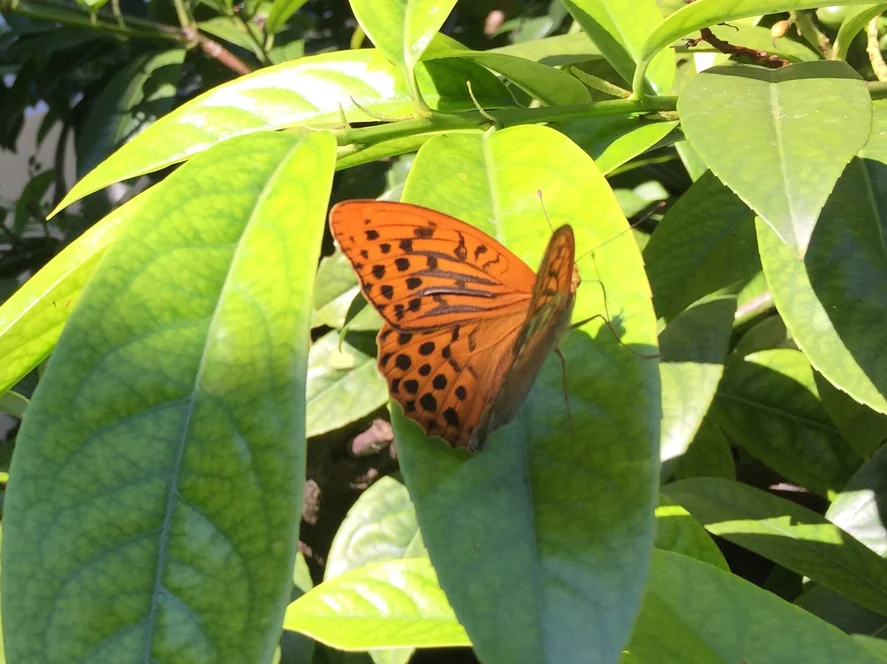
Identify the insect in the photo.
Argynnis paphia
